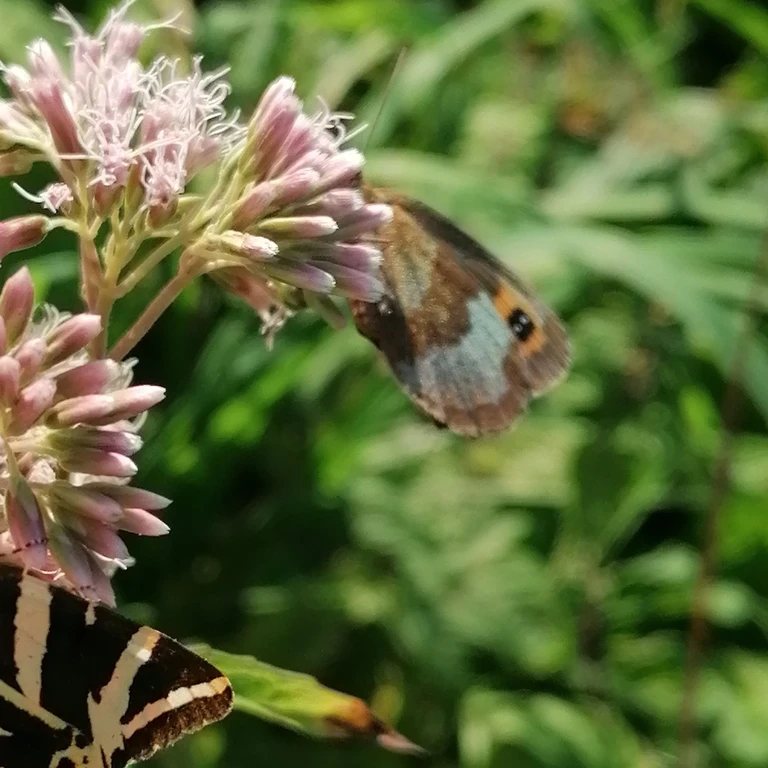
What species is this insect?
Erebia aethiops
